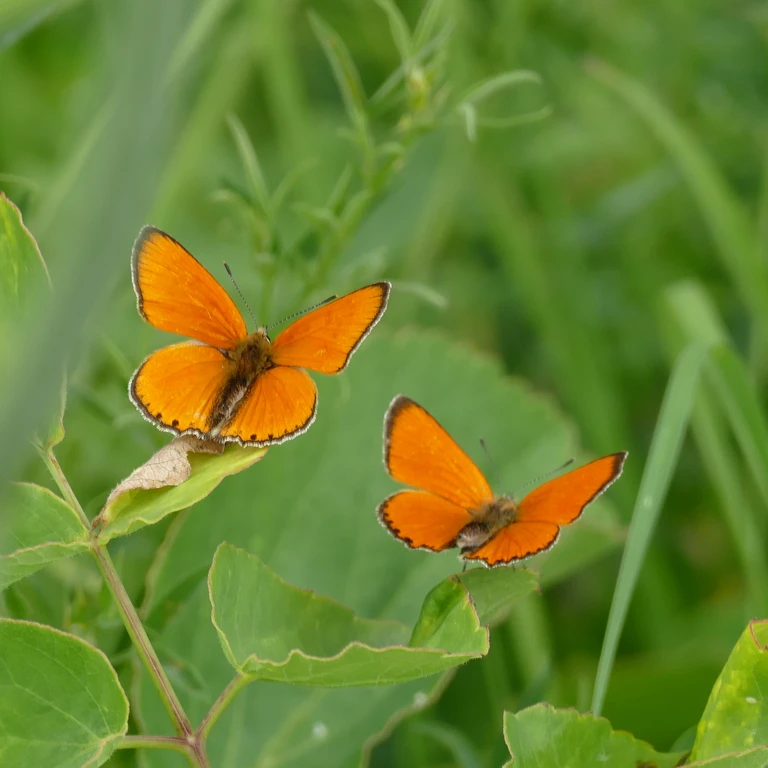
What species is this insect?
Lycaena virgaureae
